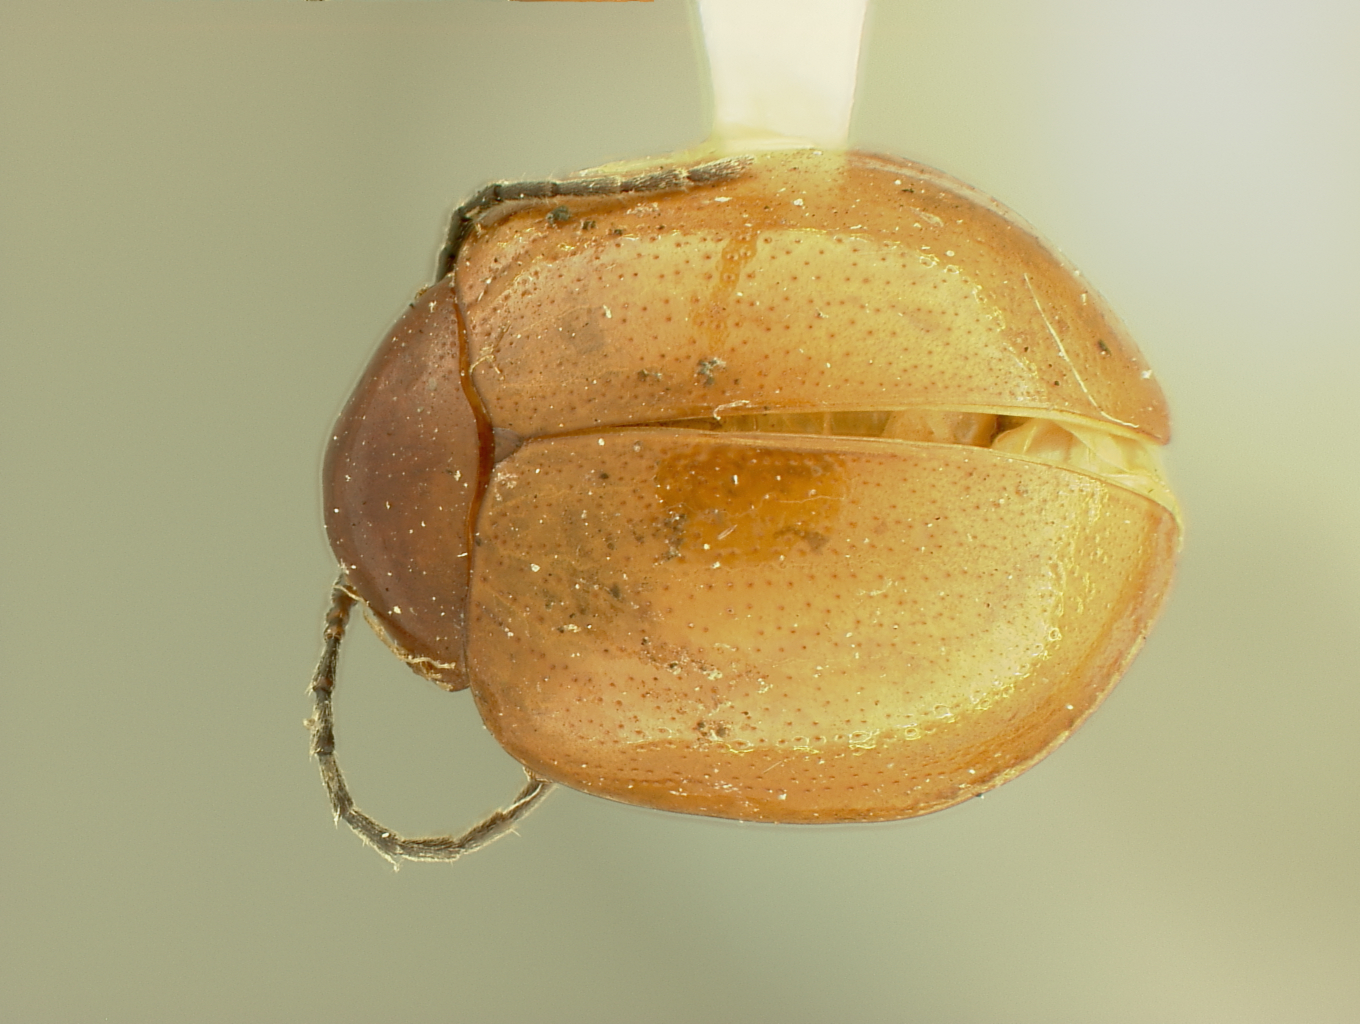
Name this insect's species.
Argopus melanocephalus
